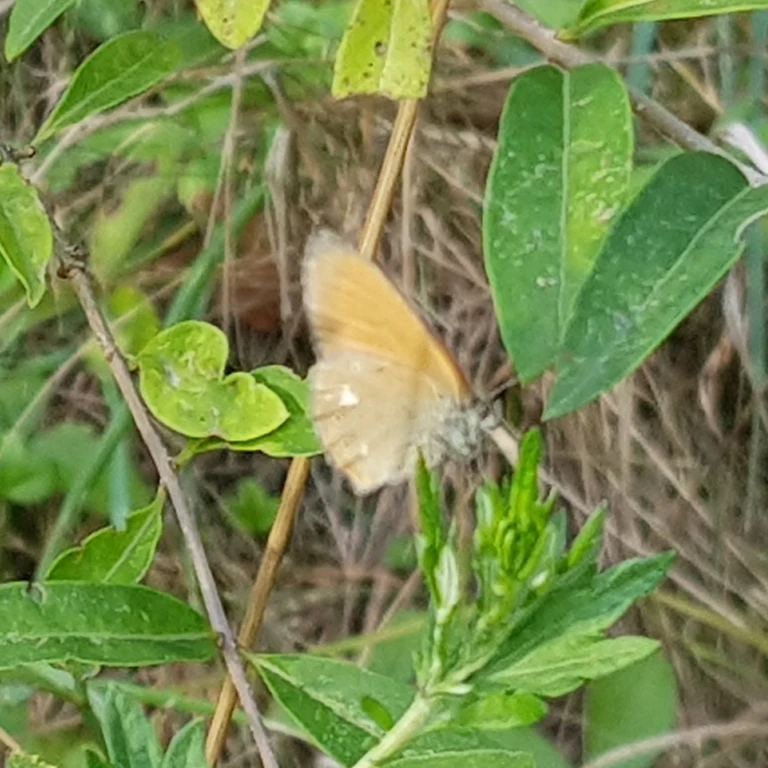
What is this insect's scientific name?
Coenonympha glycerion (also Coenonympha iphis)
